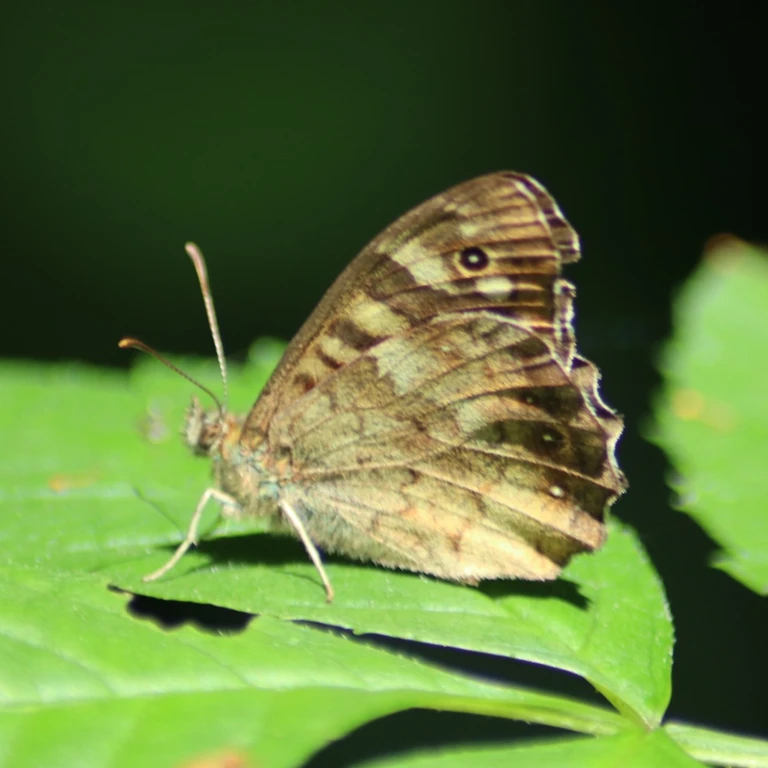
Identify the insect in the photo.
Pararge aegeria
